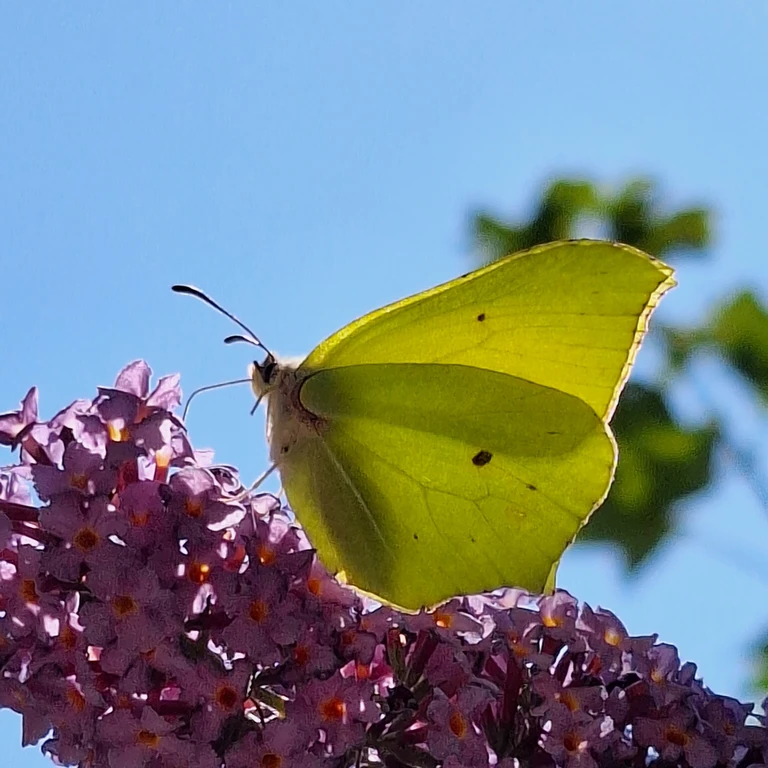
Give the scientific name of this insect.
Gonepteryx rhamni
